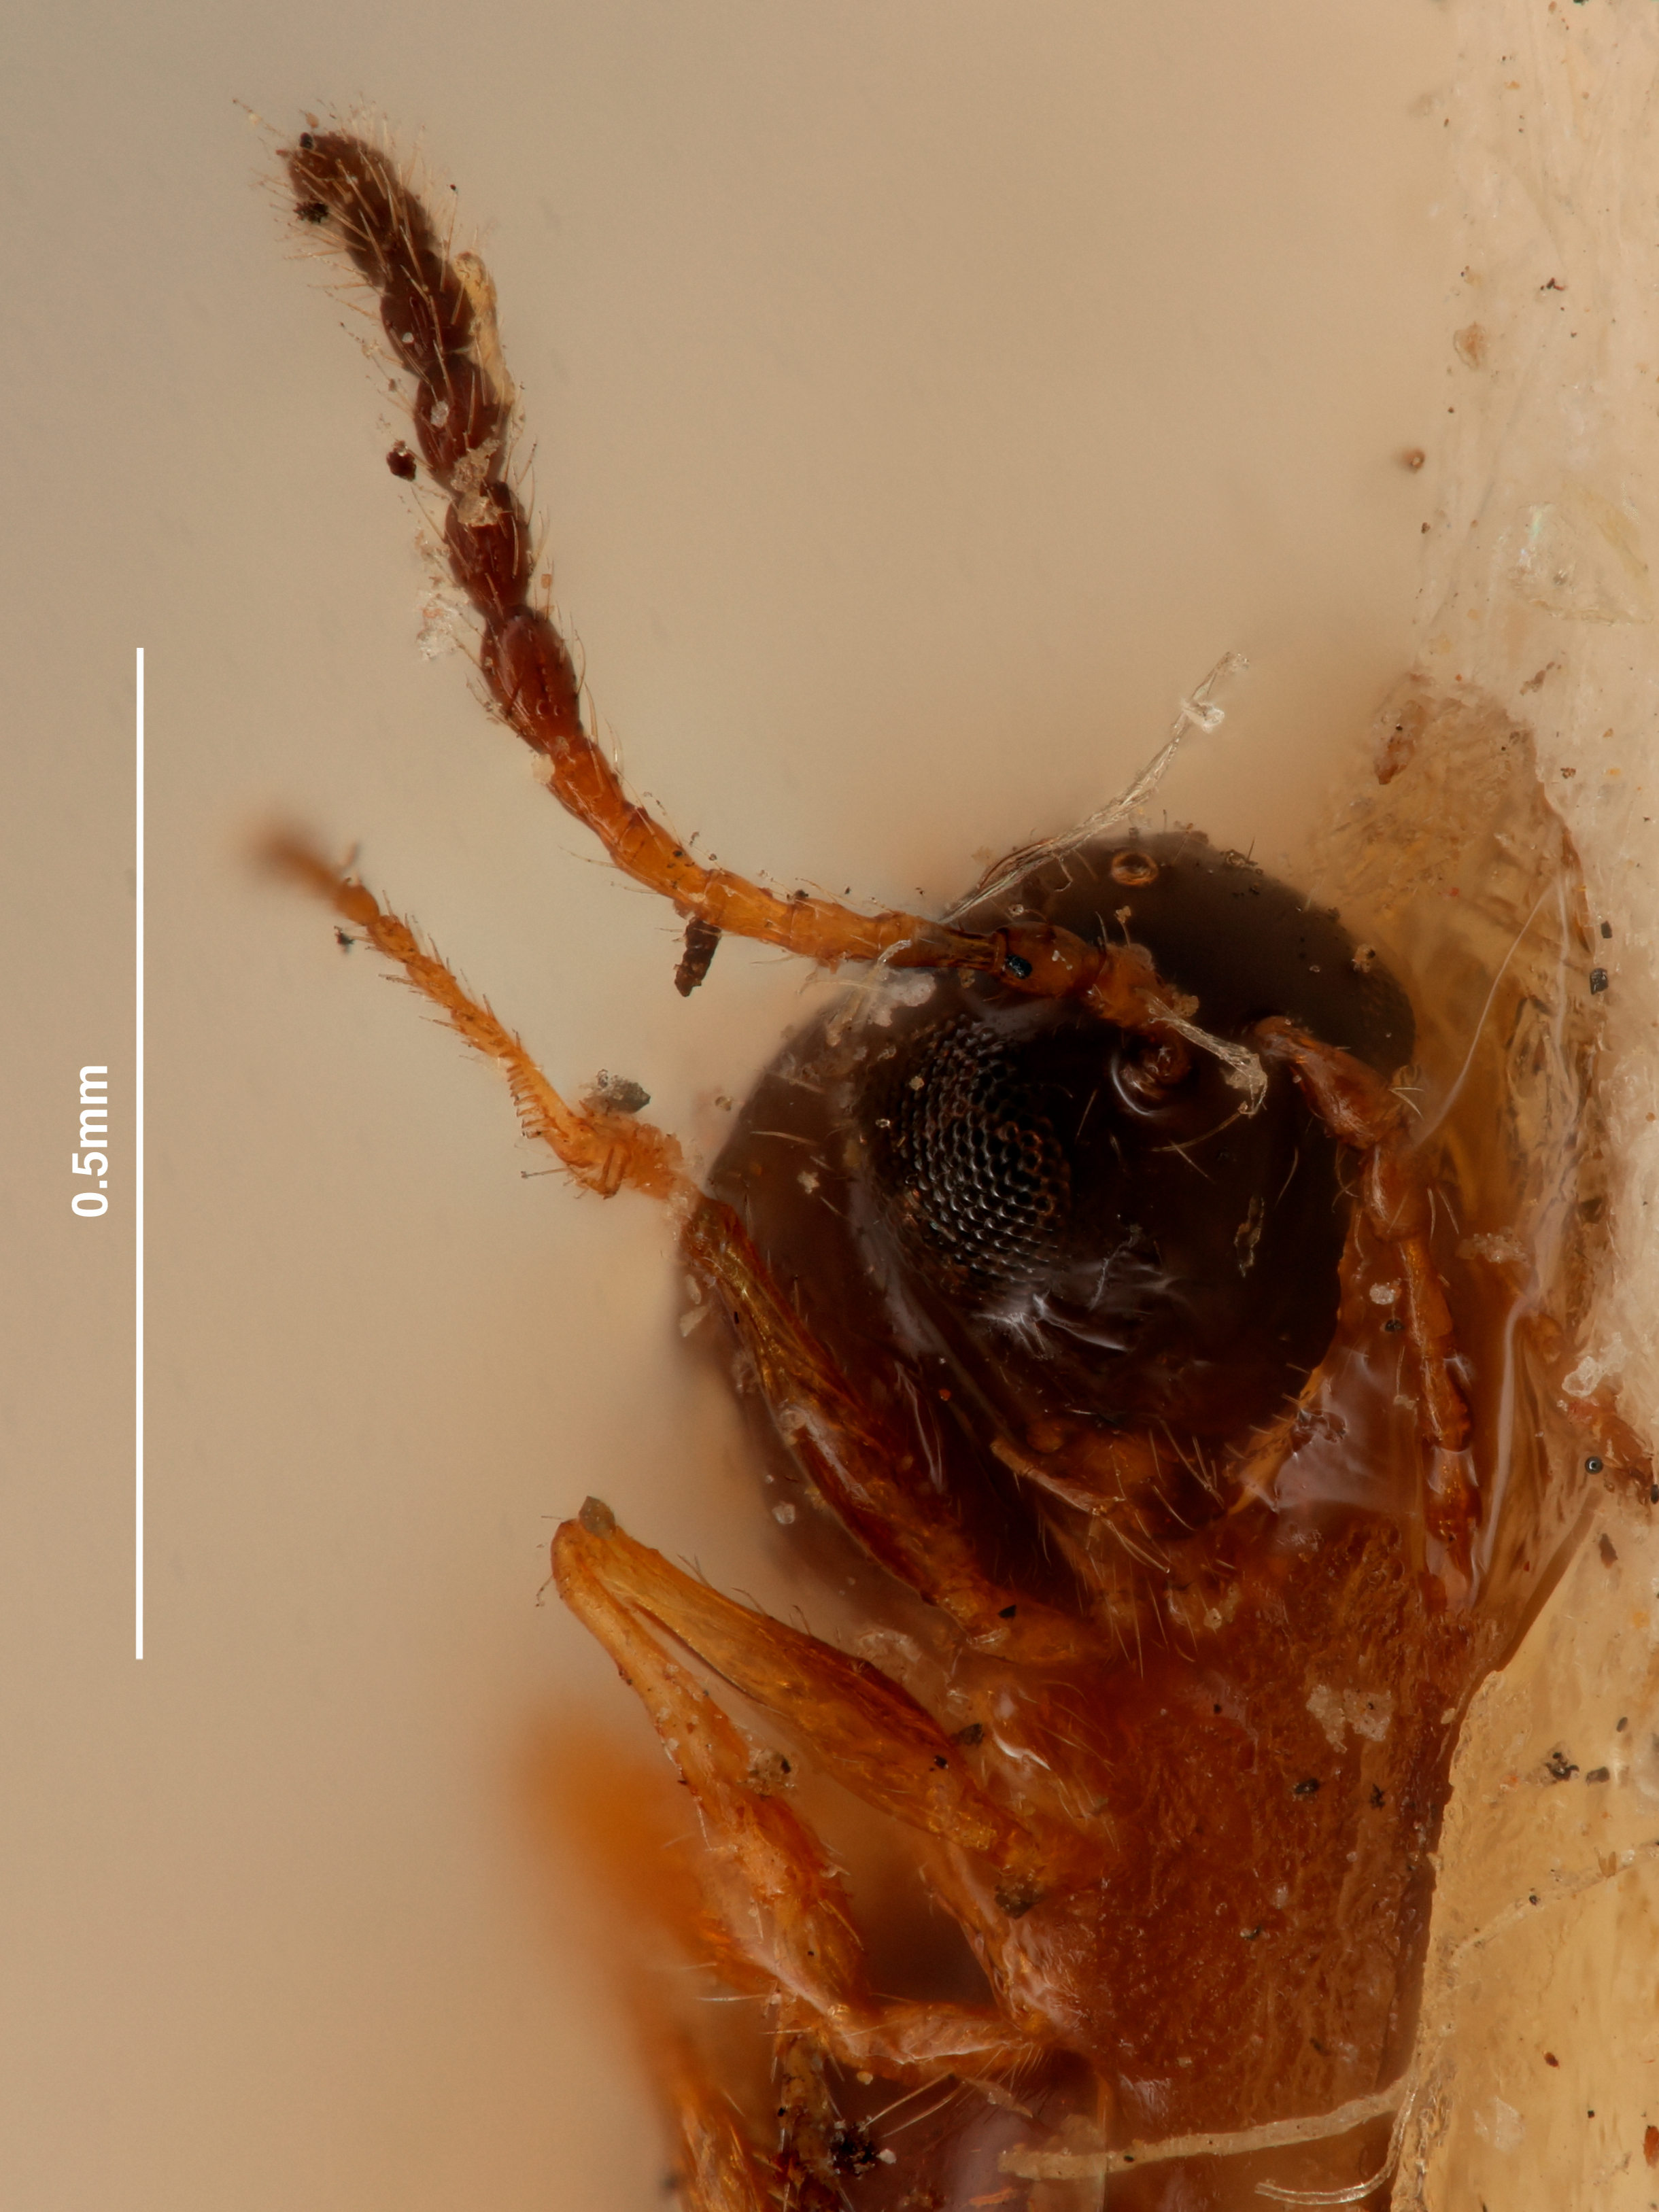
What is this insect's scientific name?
Hexaplasta unifoveata
